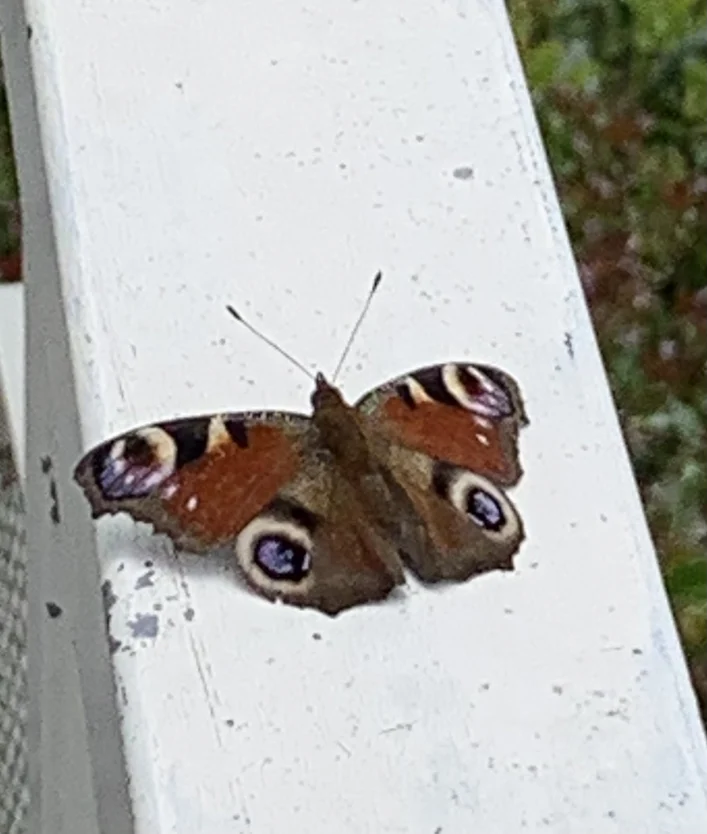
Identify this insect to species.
Aglais io
